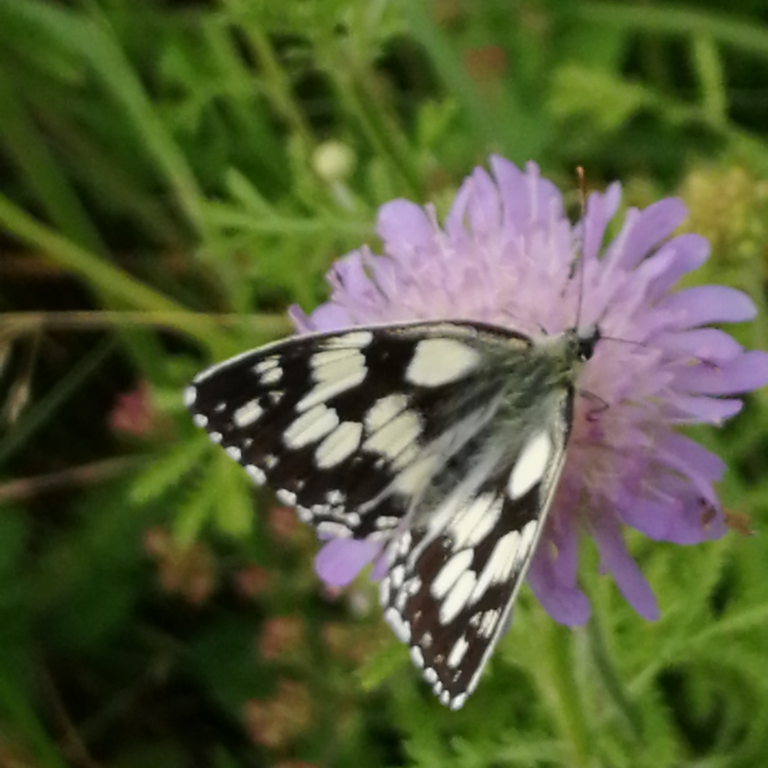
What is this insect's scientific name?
Melanargia galathea
